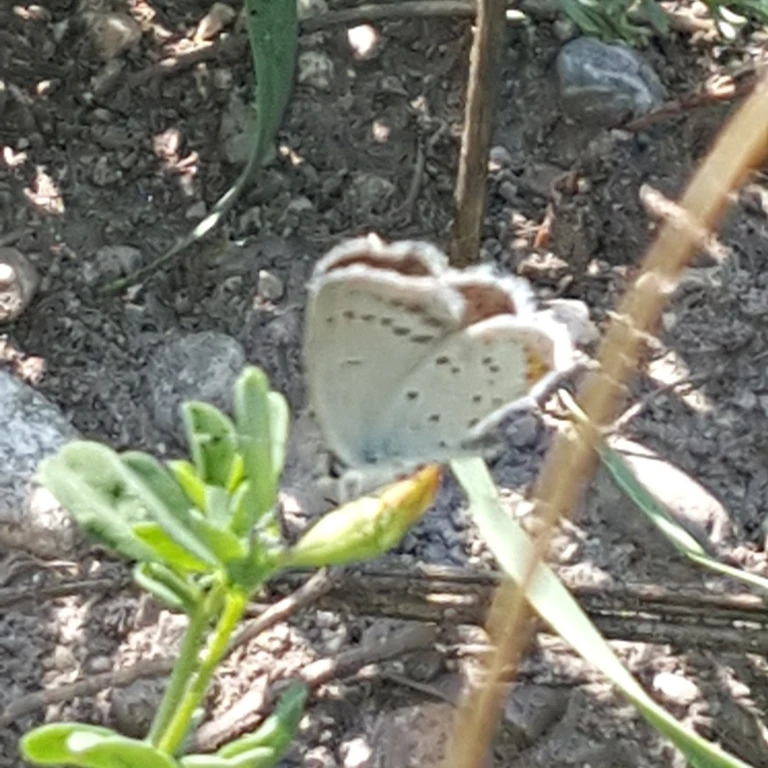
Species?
Cupido argiades (also Elkalyce argiades)
